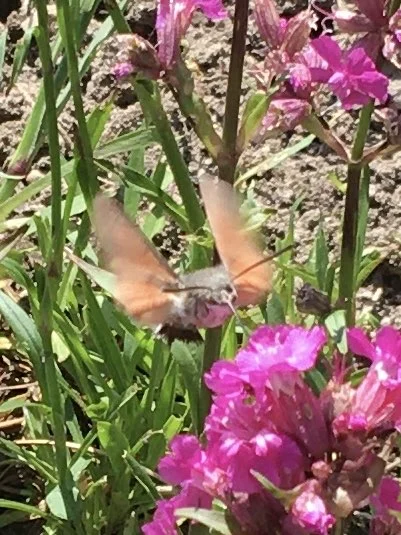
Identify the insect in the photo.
Macroglossum stellatarum
